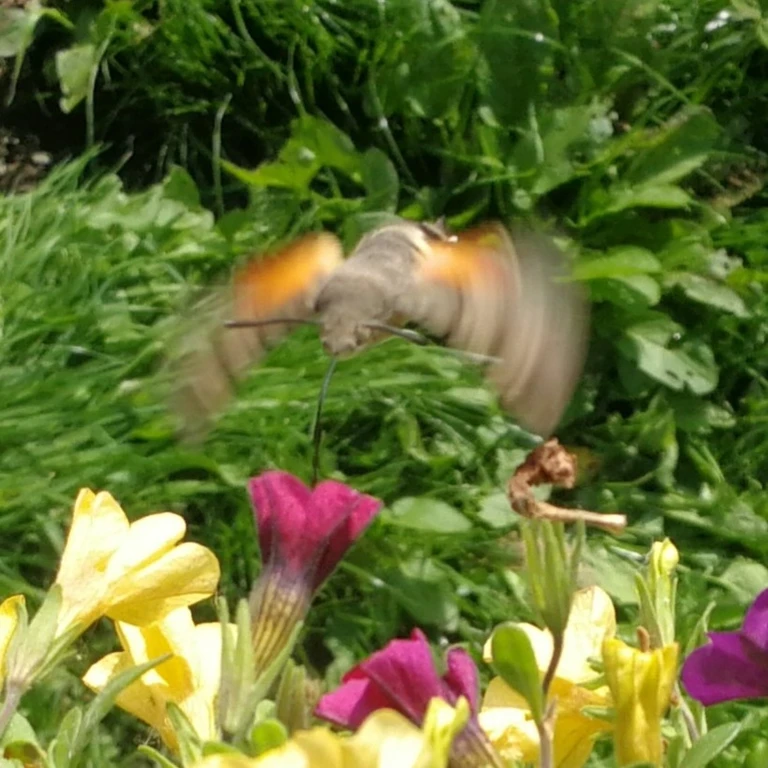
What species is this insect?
Macroglossum stellatarum
